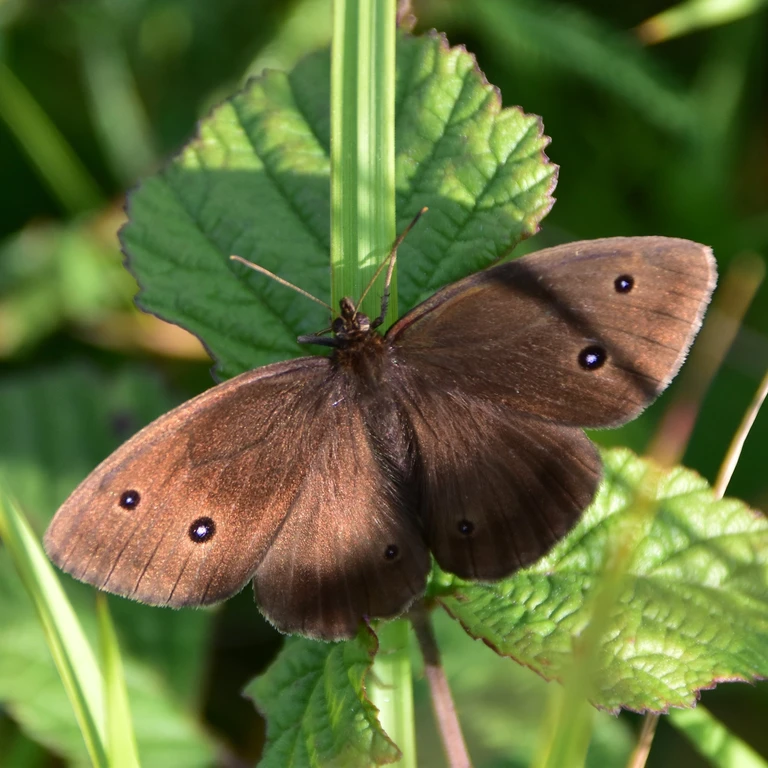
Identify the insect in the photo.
Minois dryas
